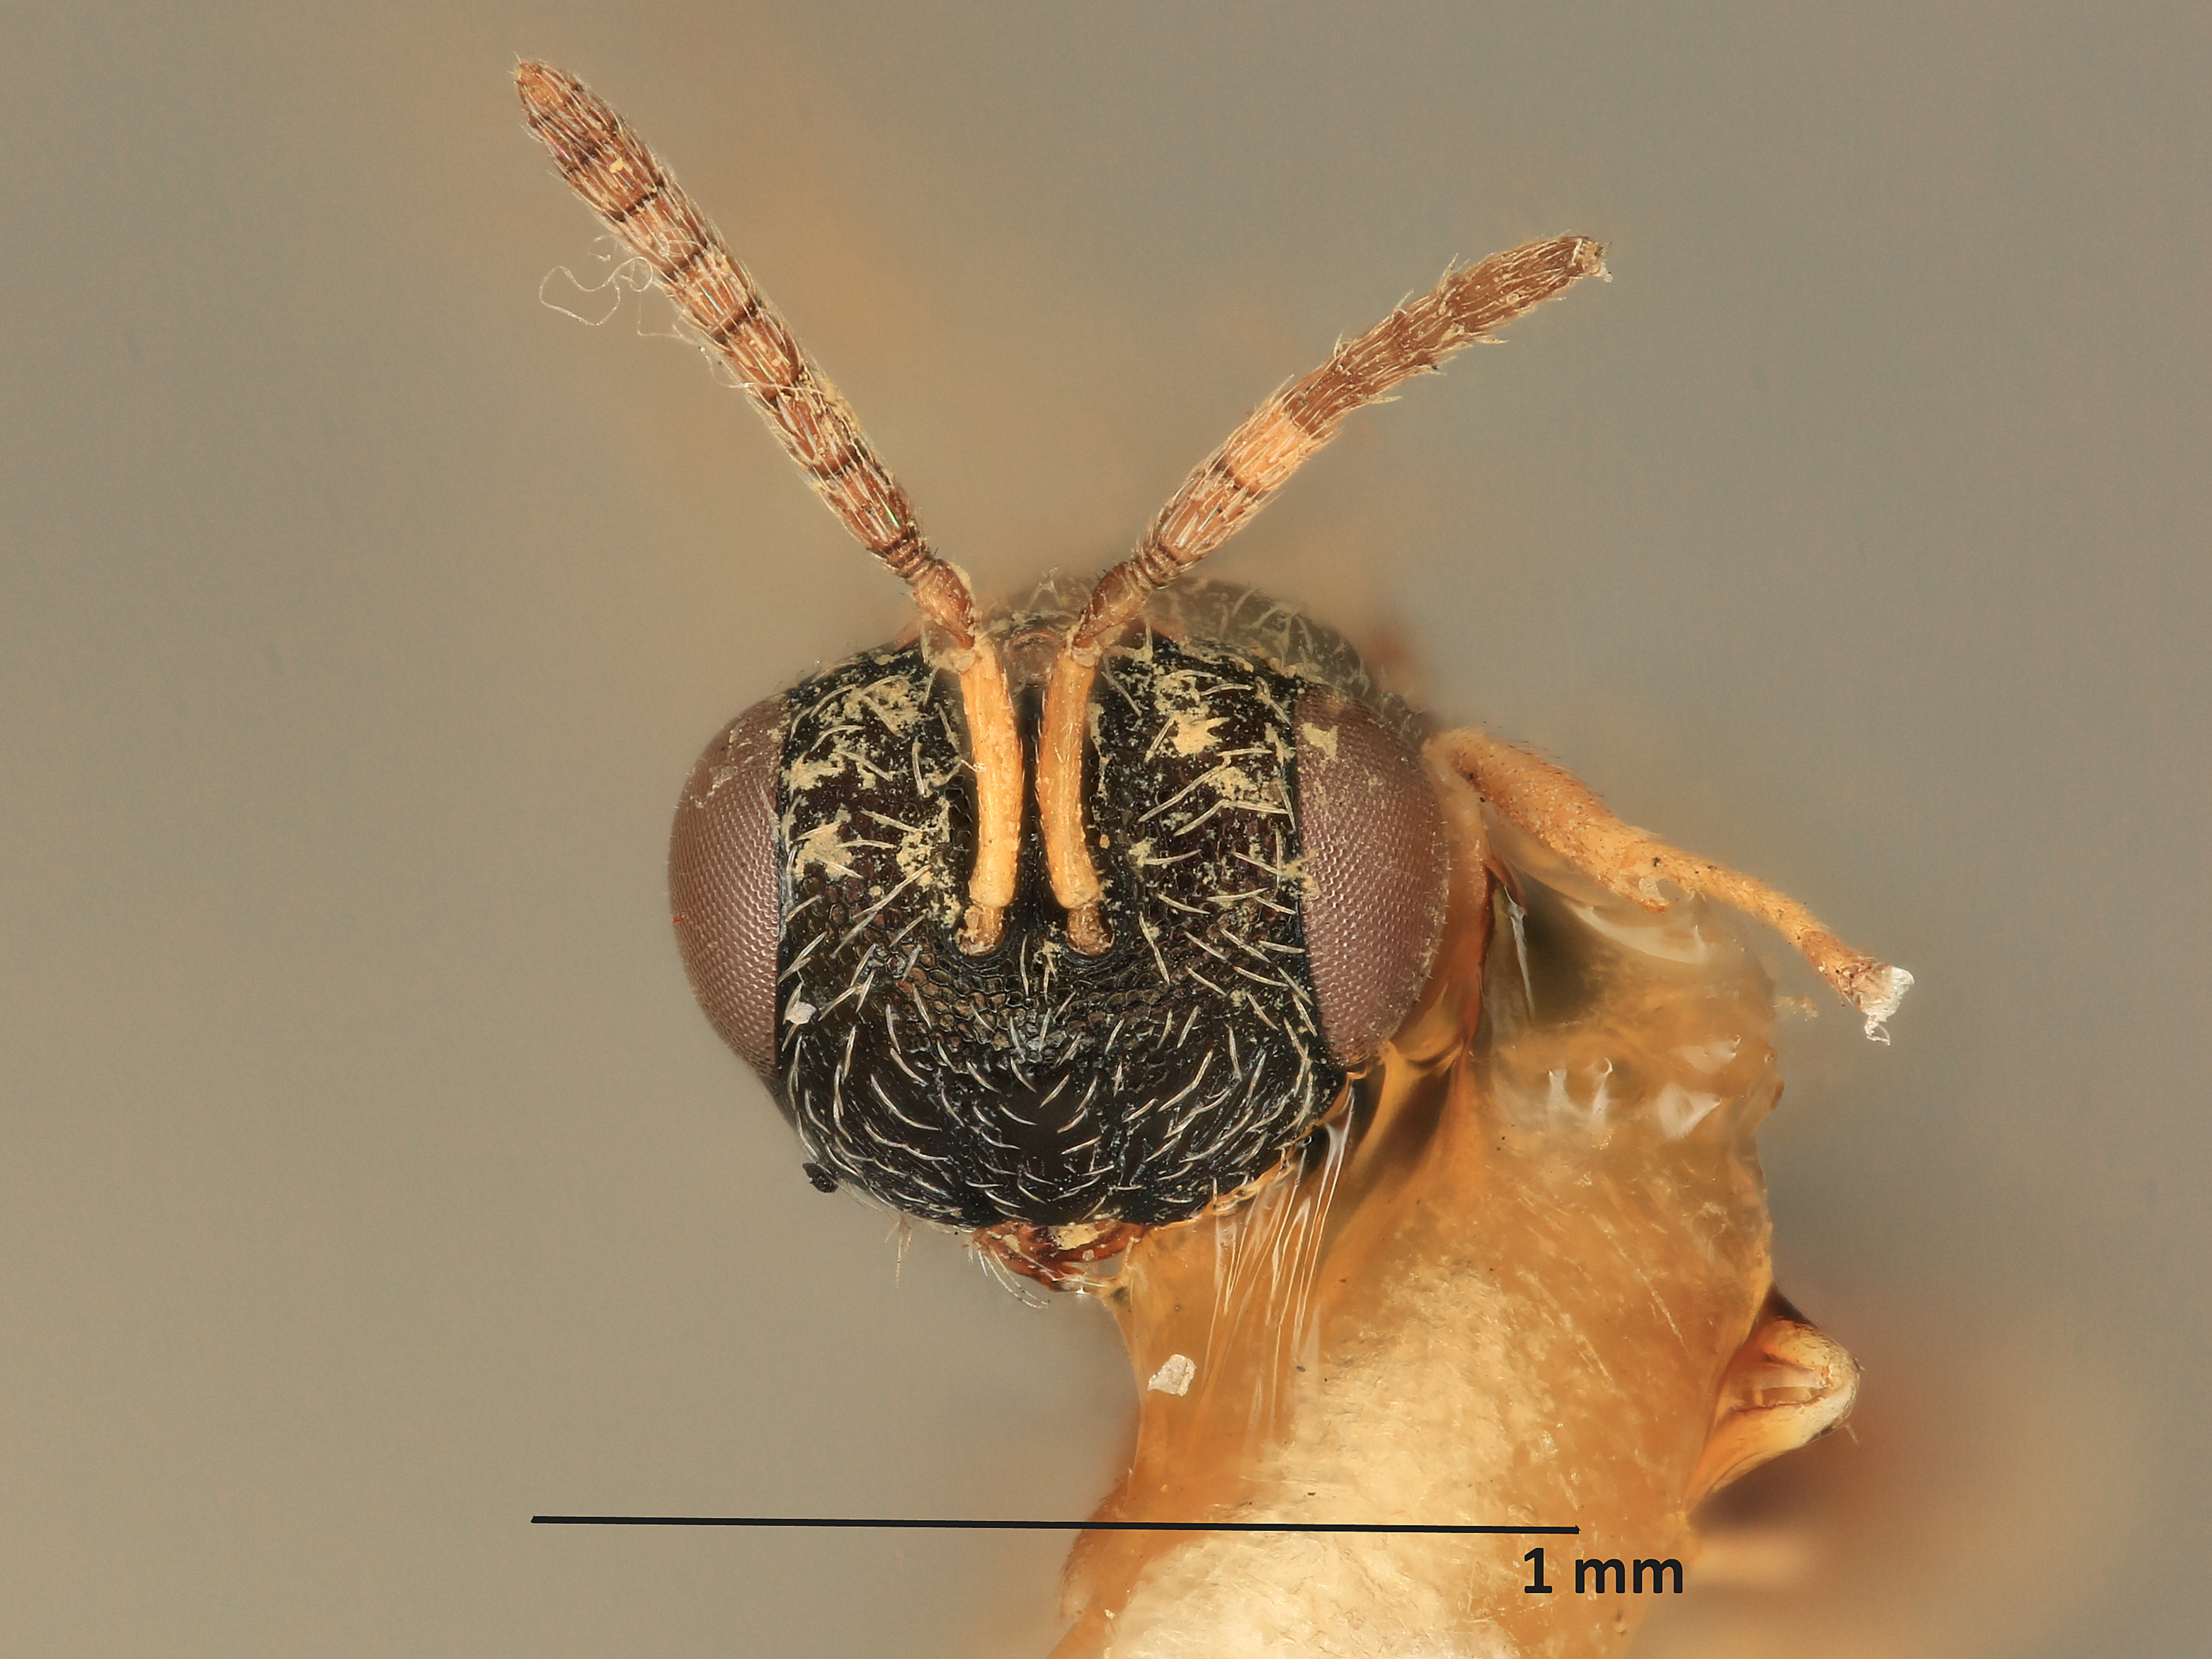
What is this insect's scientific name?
Heteroschema prima
